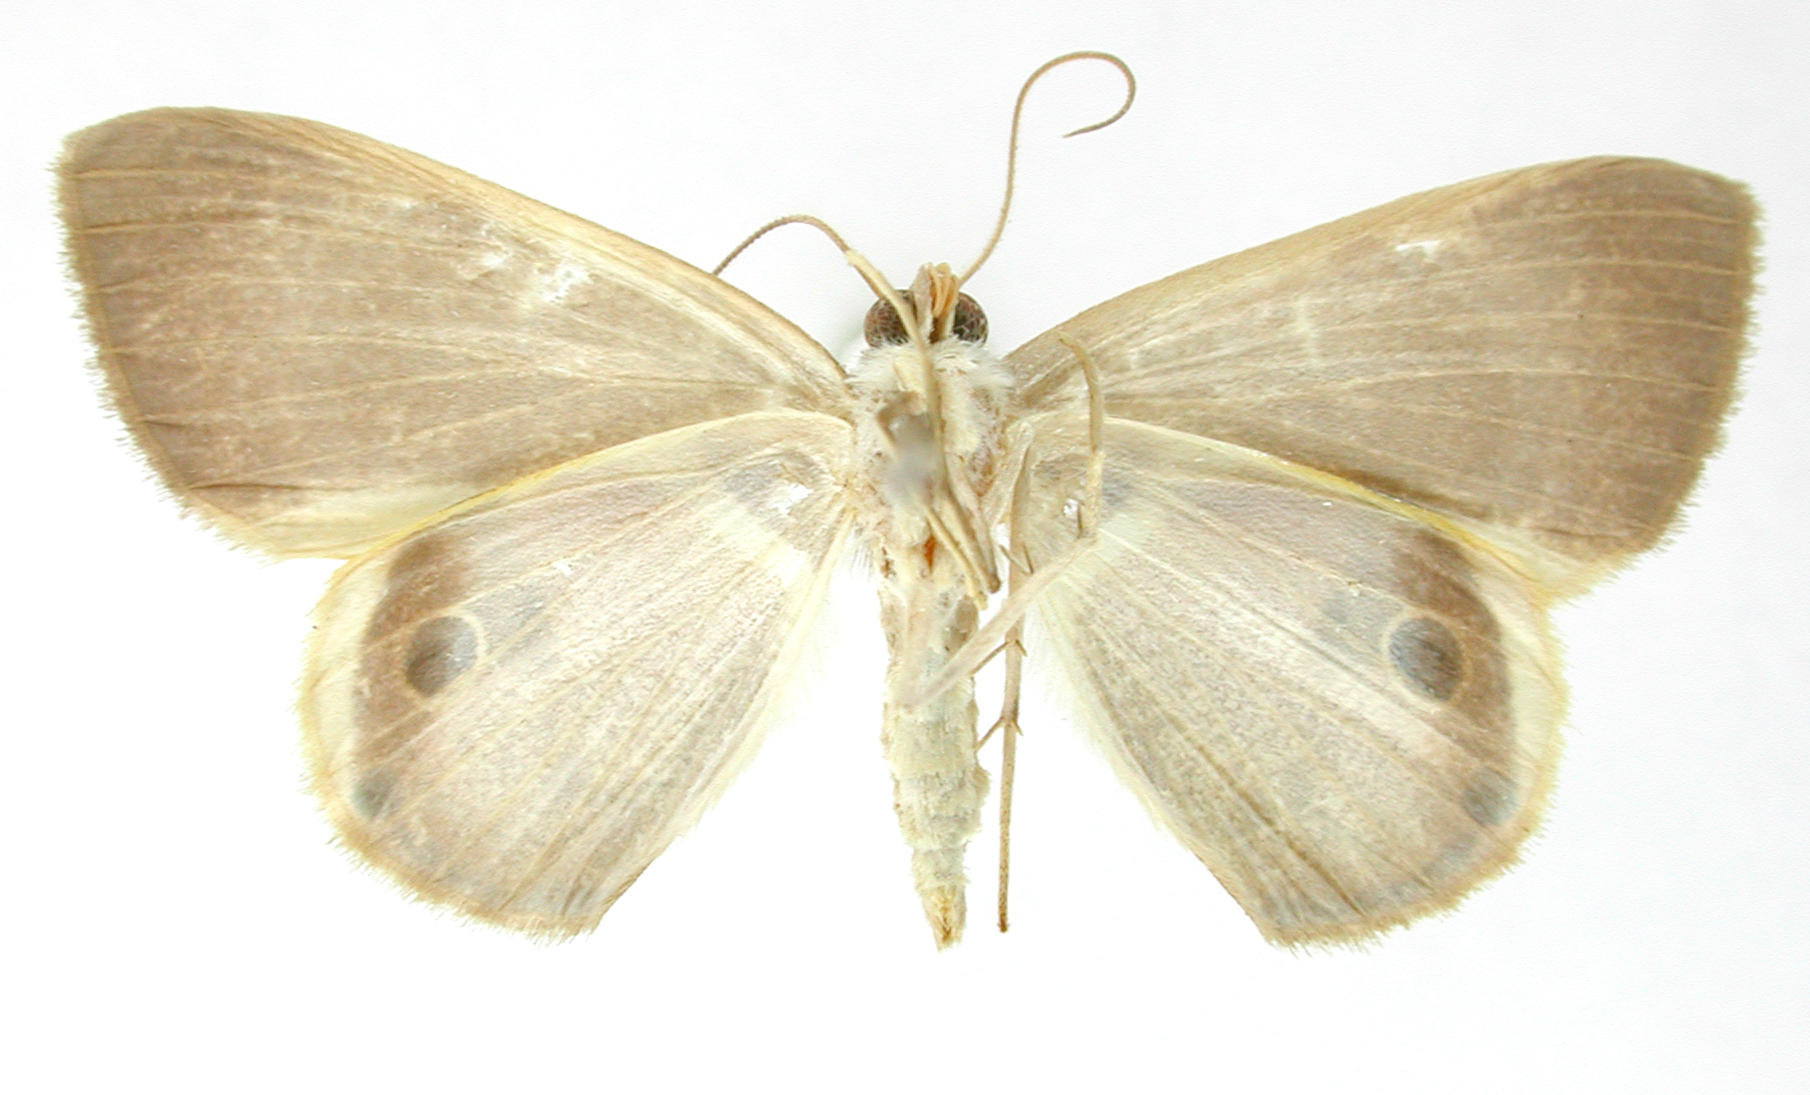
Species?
Ophthalmophora cabima
